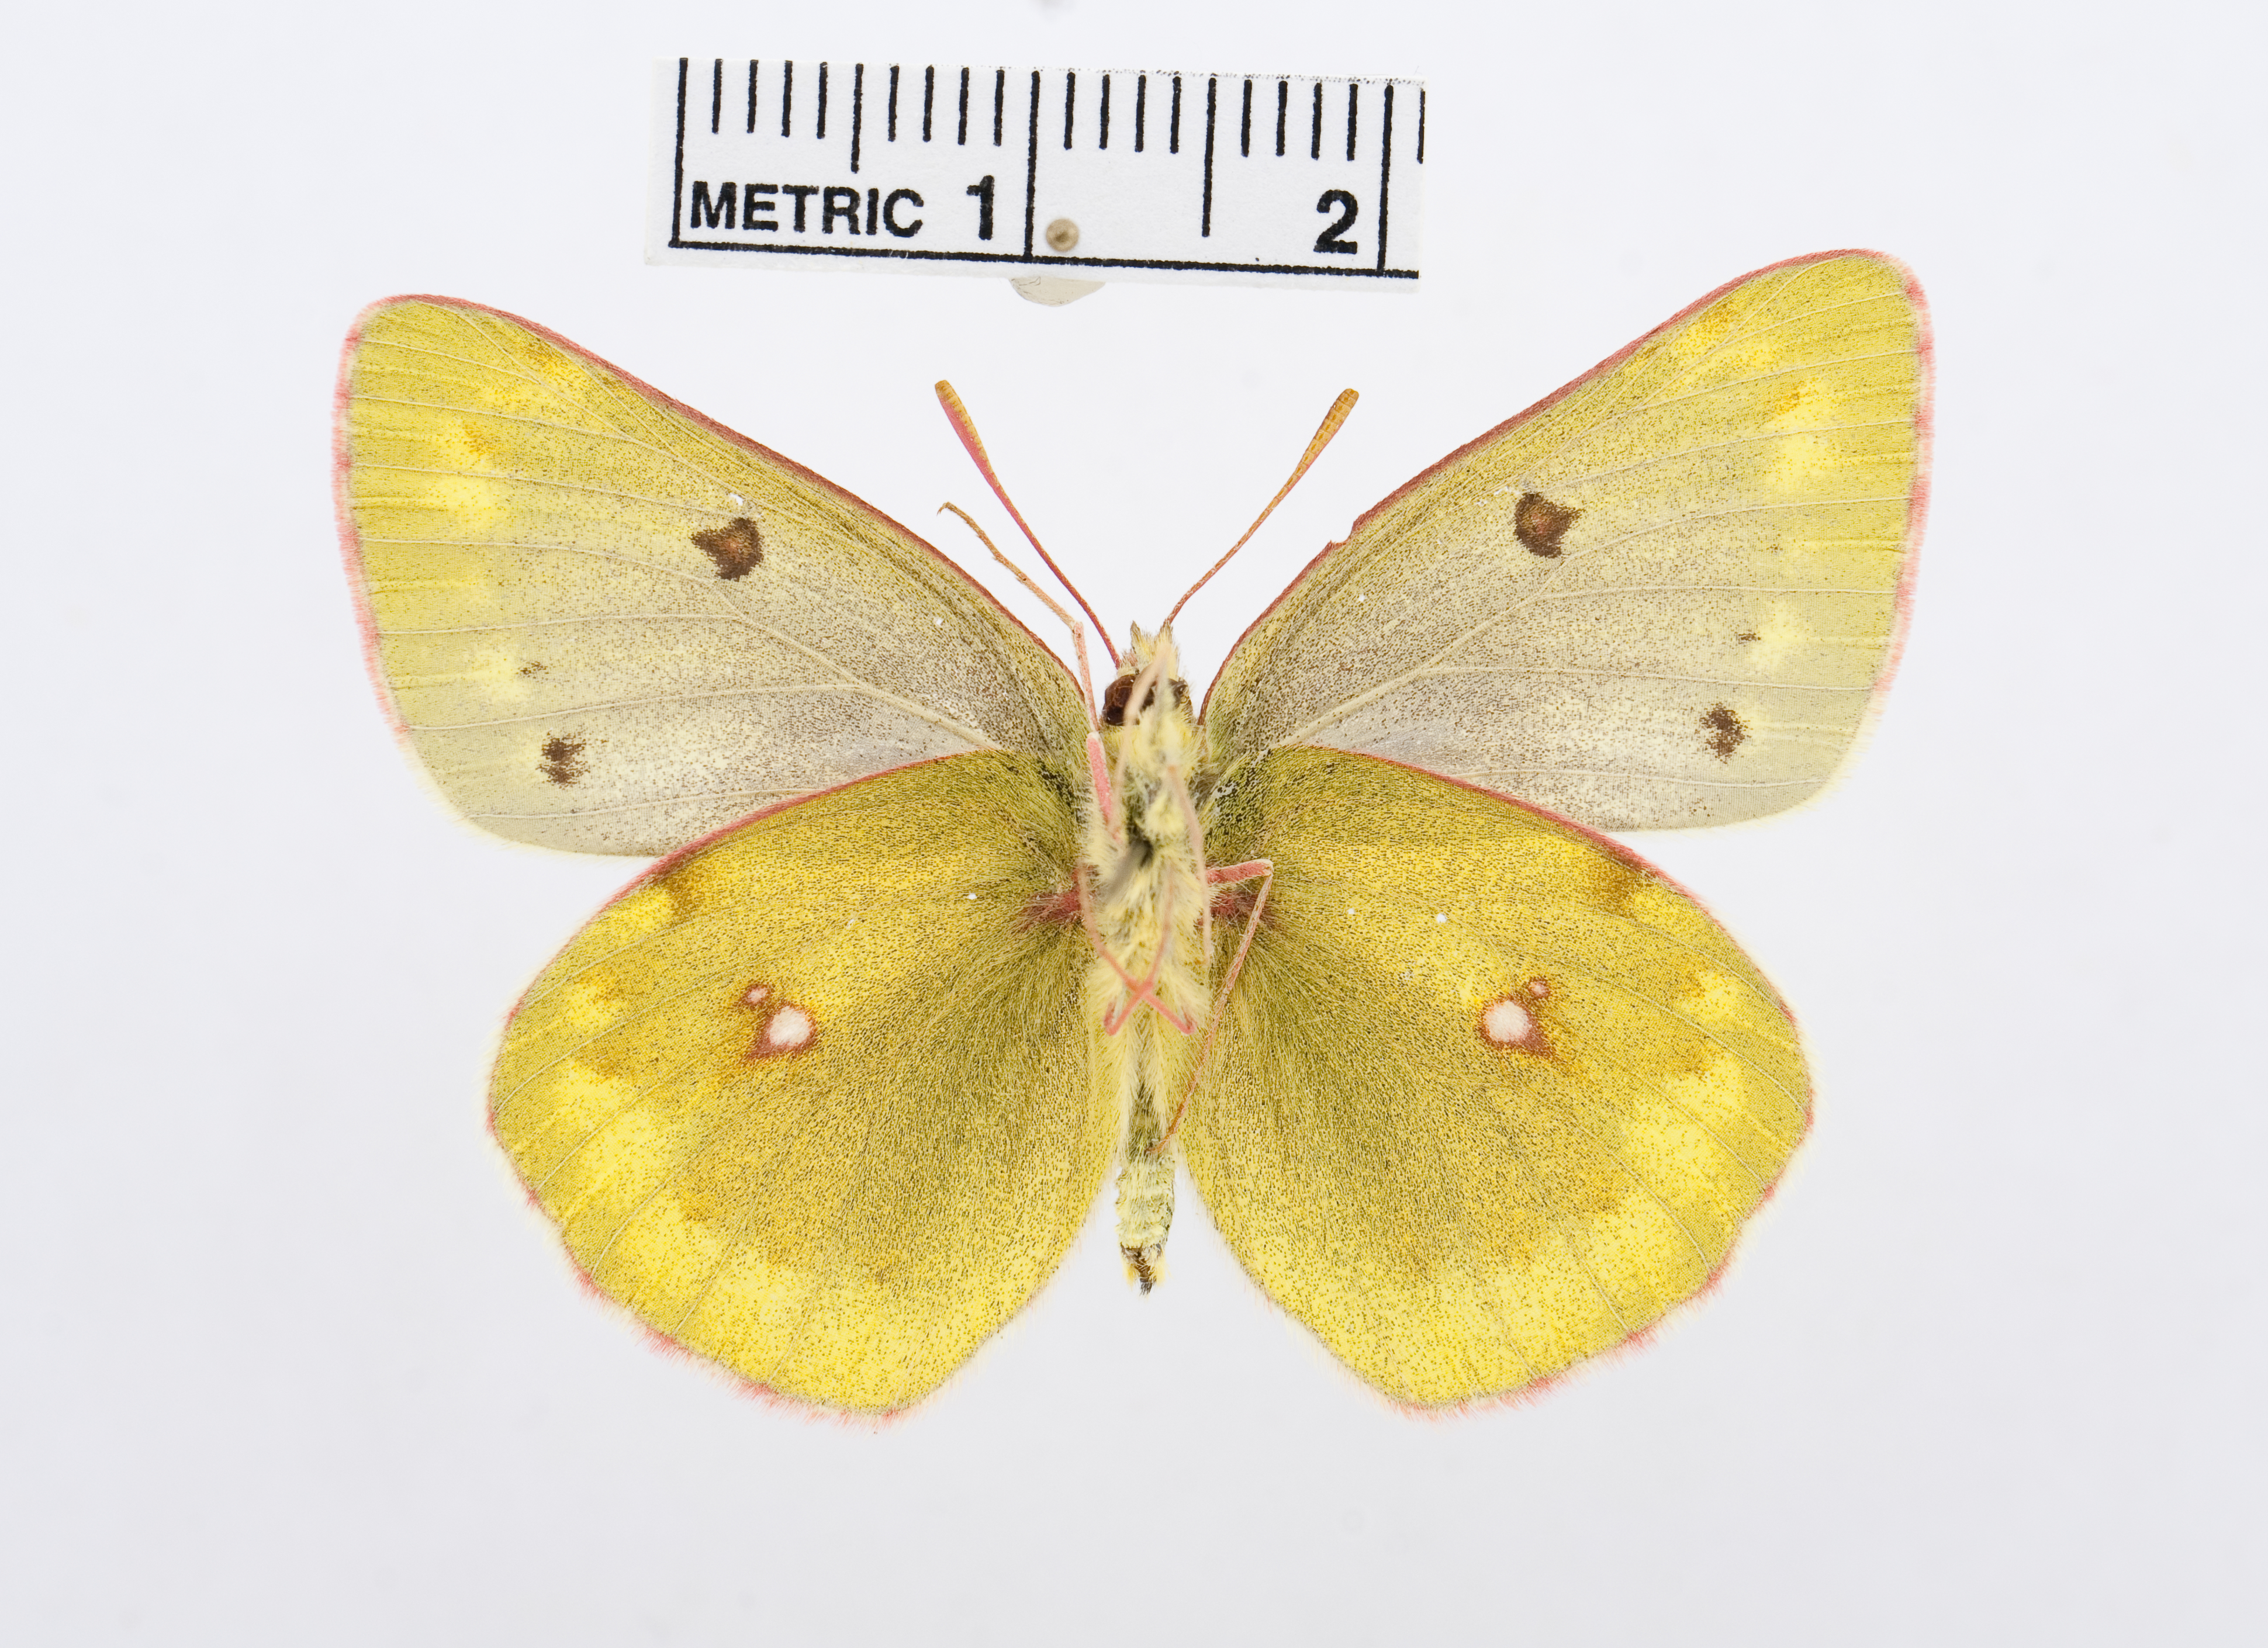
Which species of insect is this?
Colias australis
